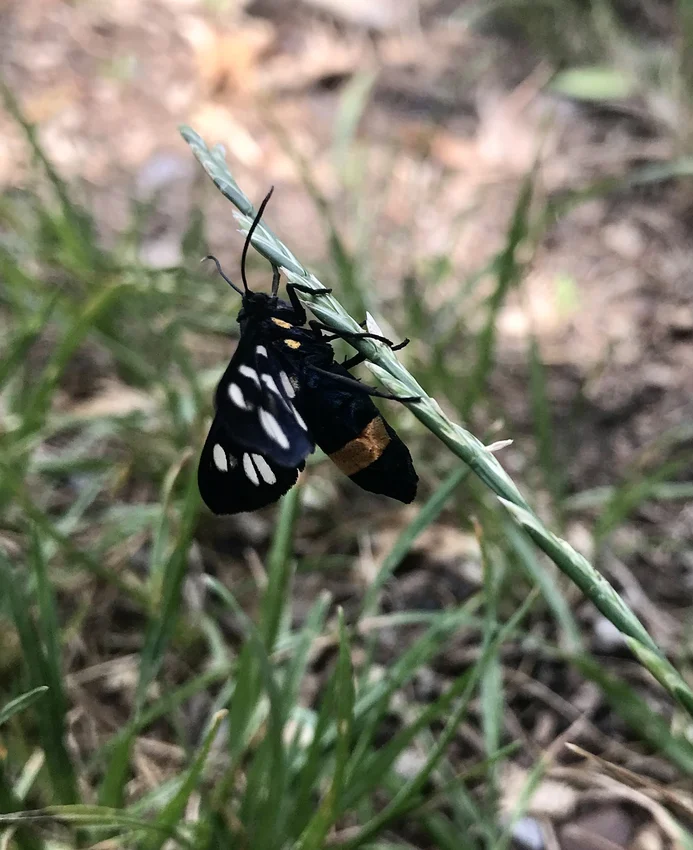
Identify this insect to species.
Amata phegea
